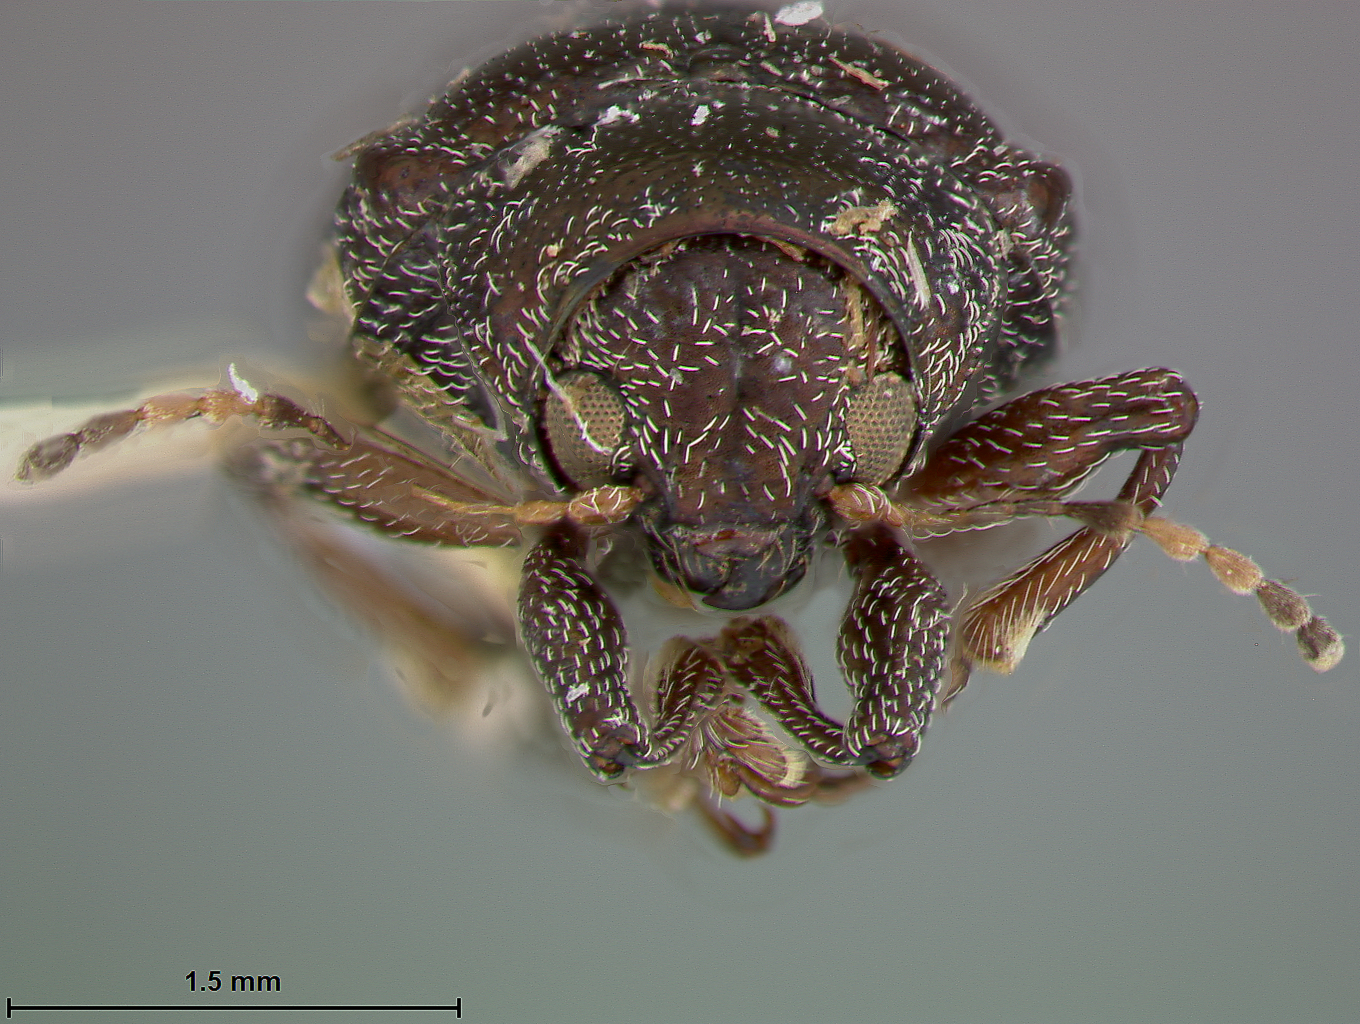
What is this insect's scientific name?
Chalcosicya maestrensis
